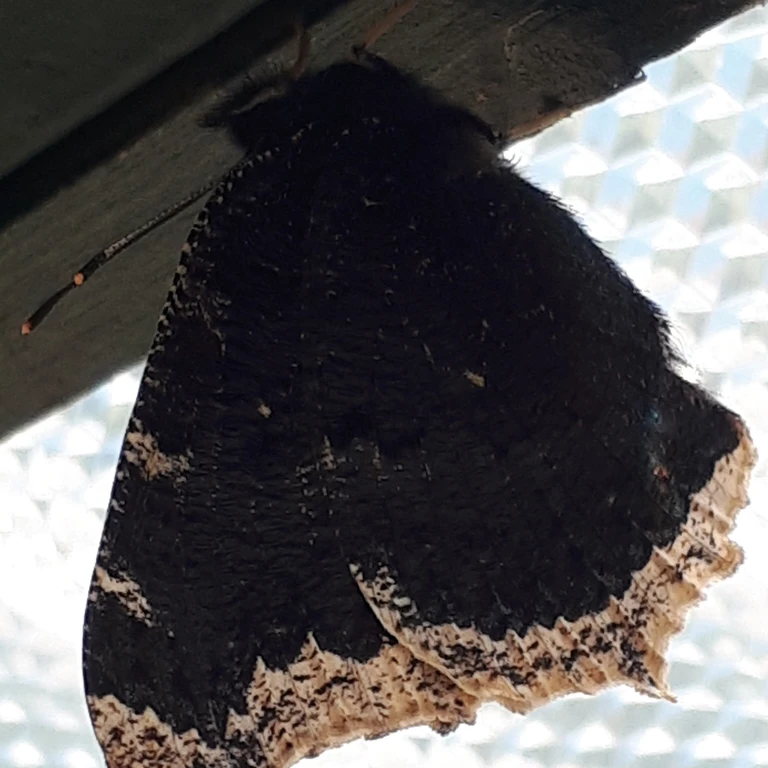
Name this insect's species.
Nymphalis antiopa
